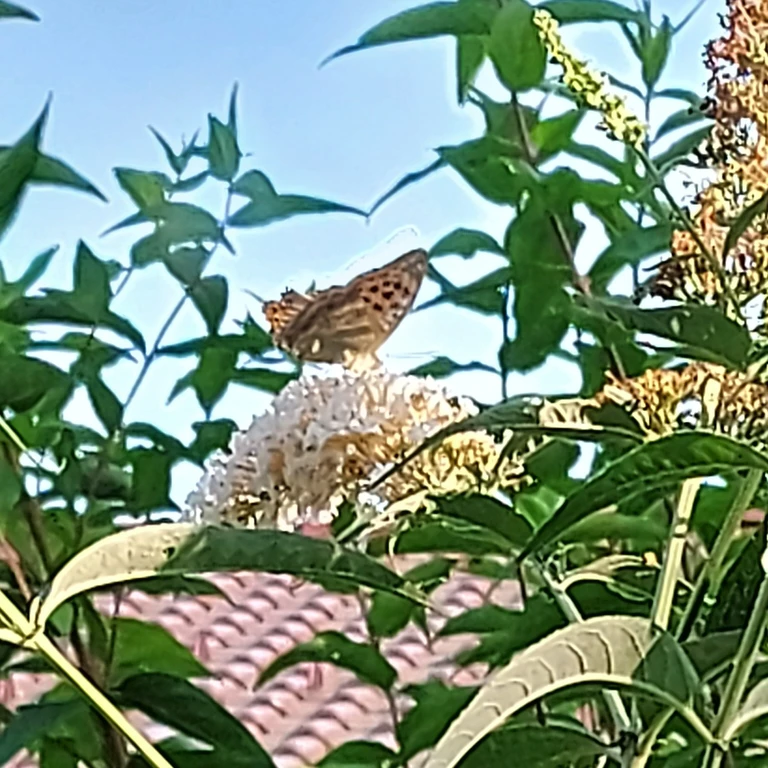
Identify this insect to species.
Argynnis paphia
